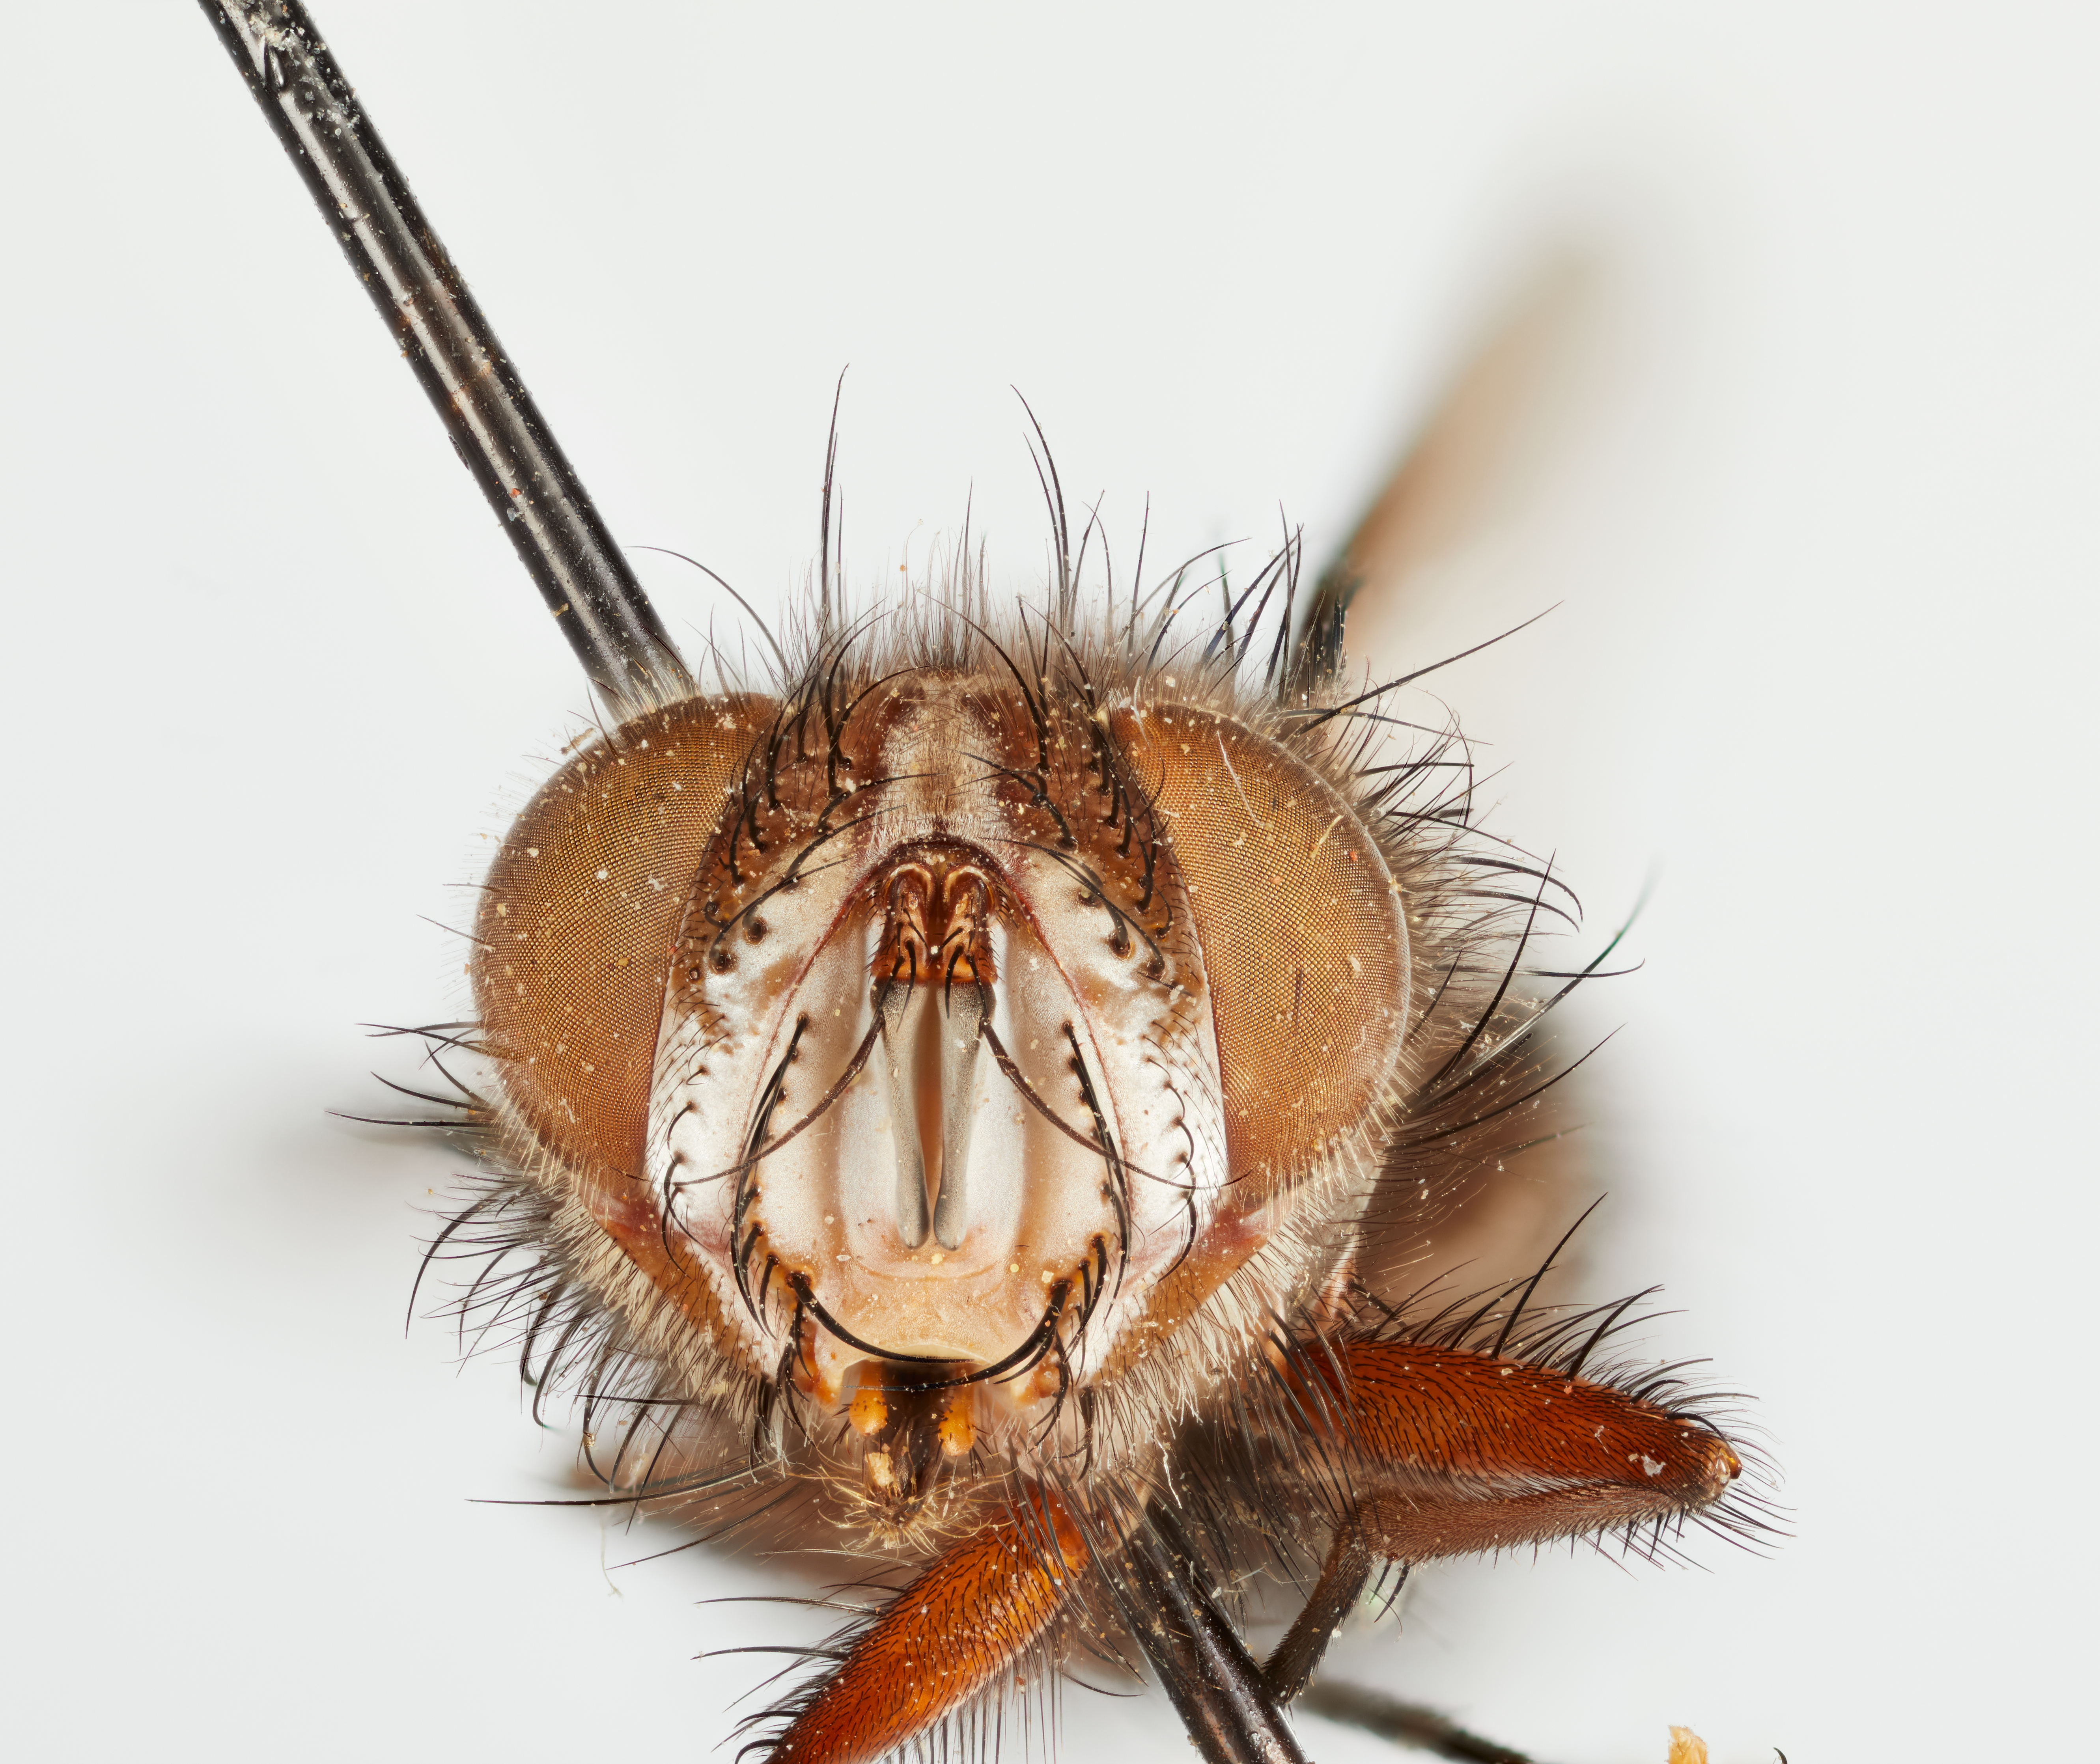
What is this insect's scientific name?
Gaediopsis rufescens
